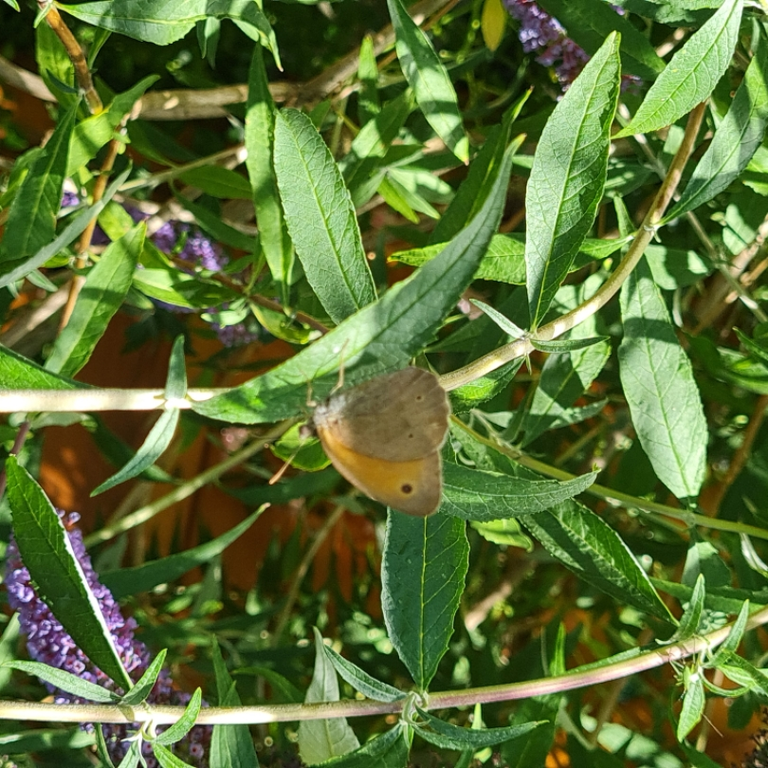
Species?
Maniola jurtina
